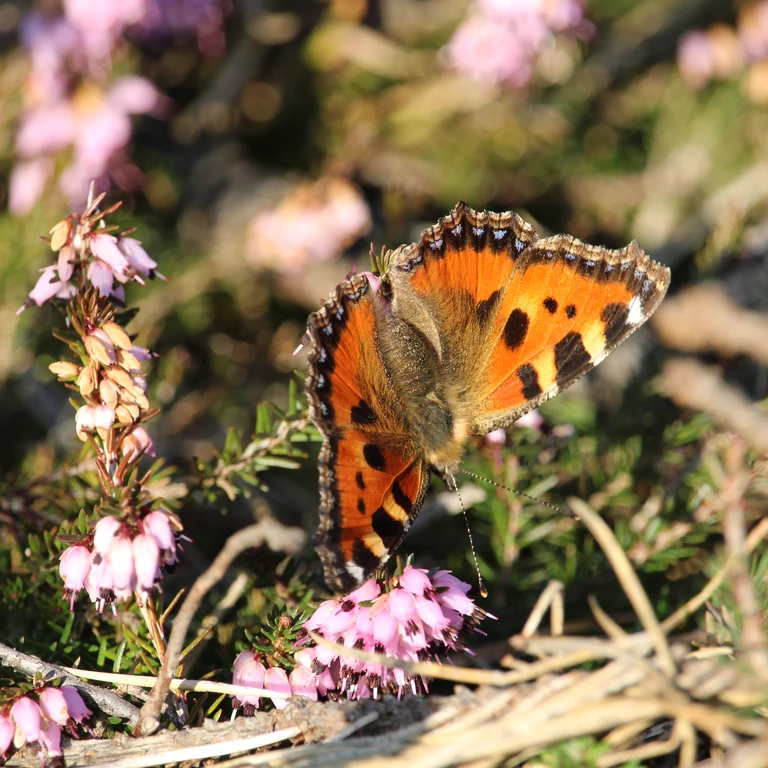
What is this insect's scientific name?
Aglais urticae
